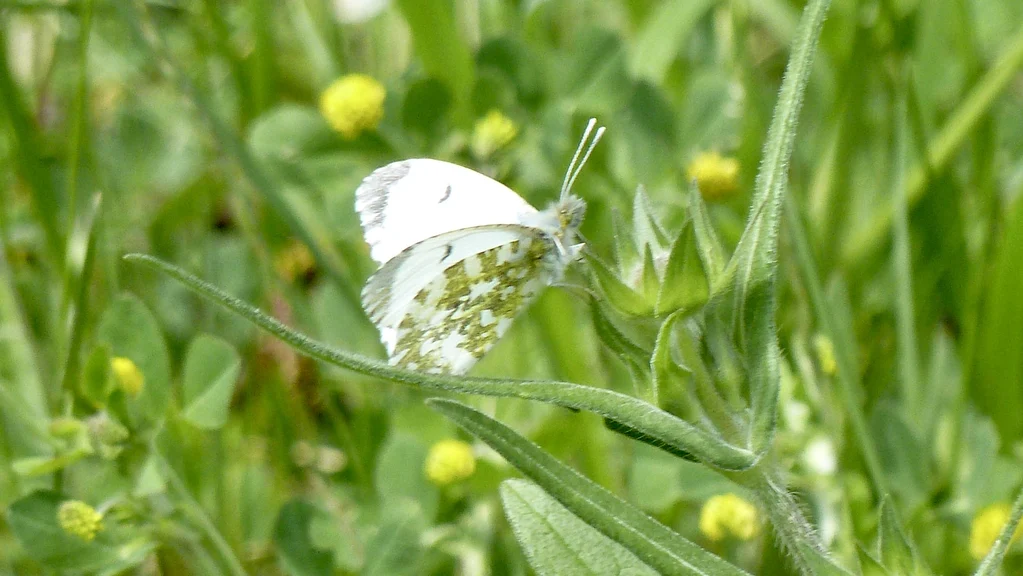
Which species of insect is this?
Anthocharis cardamines
